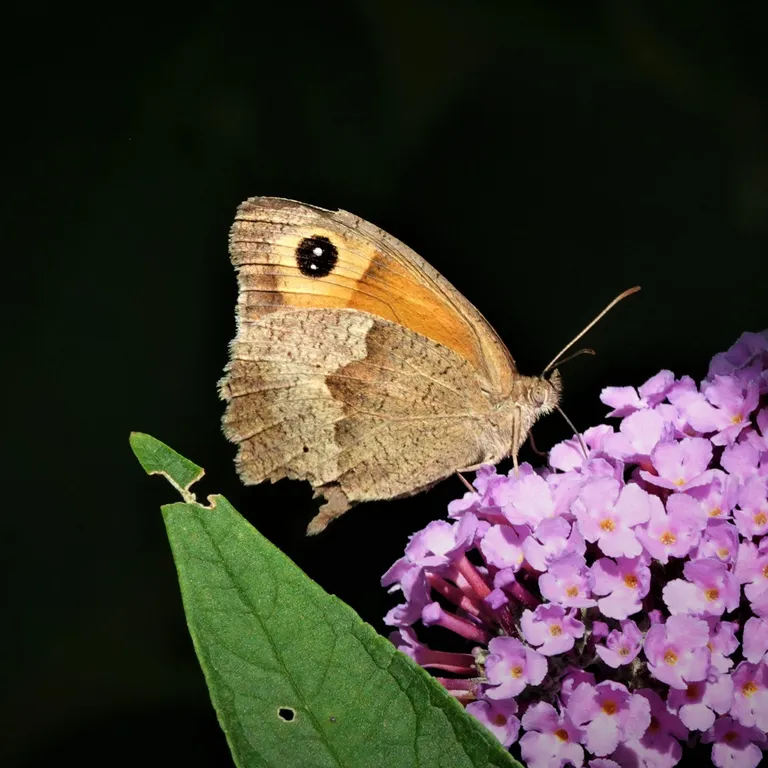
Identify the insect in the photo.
Maniola jurtina
